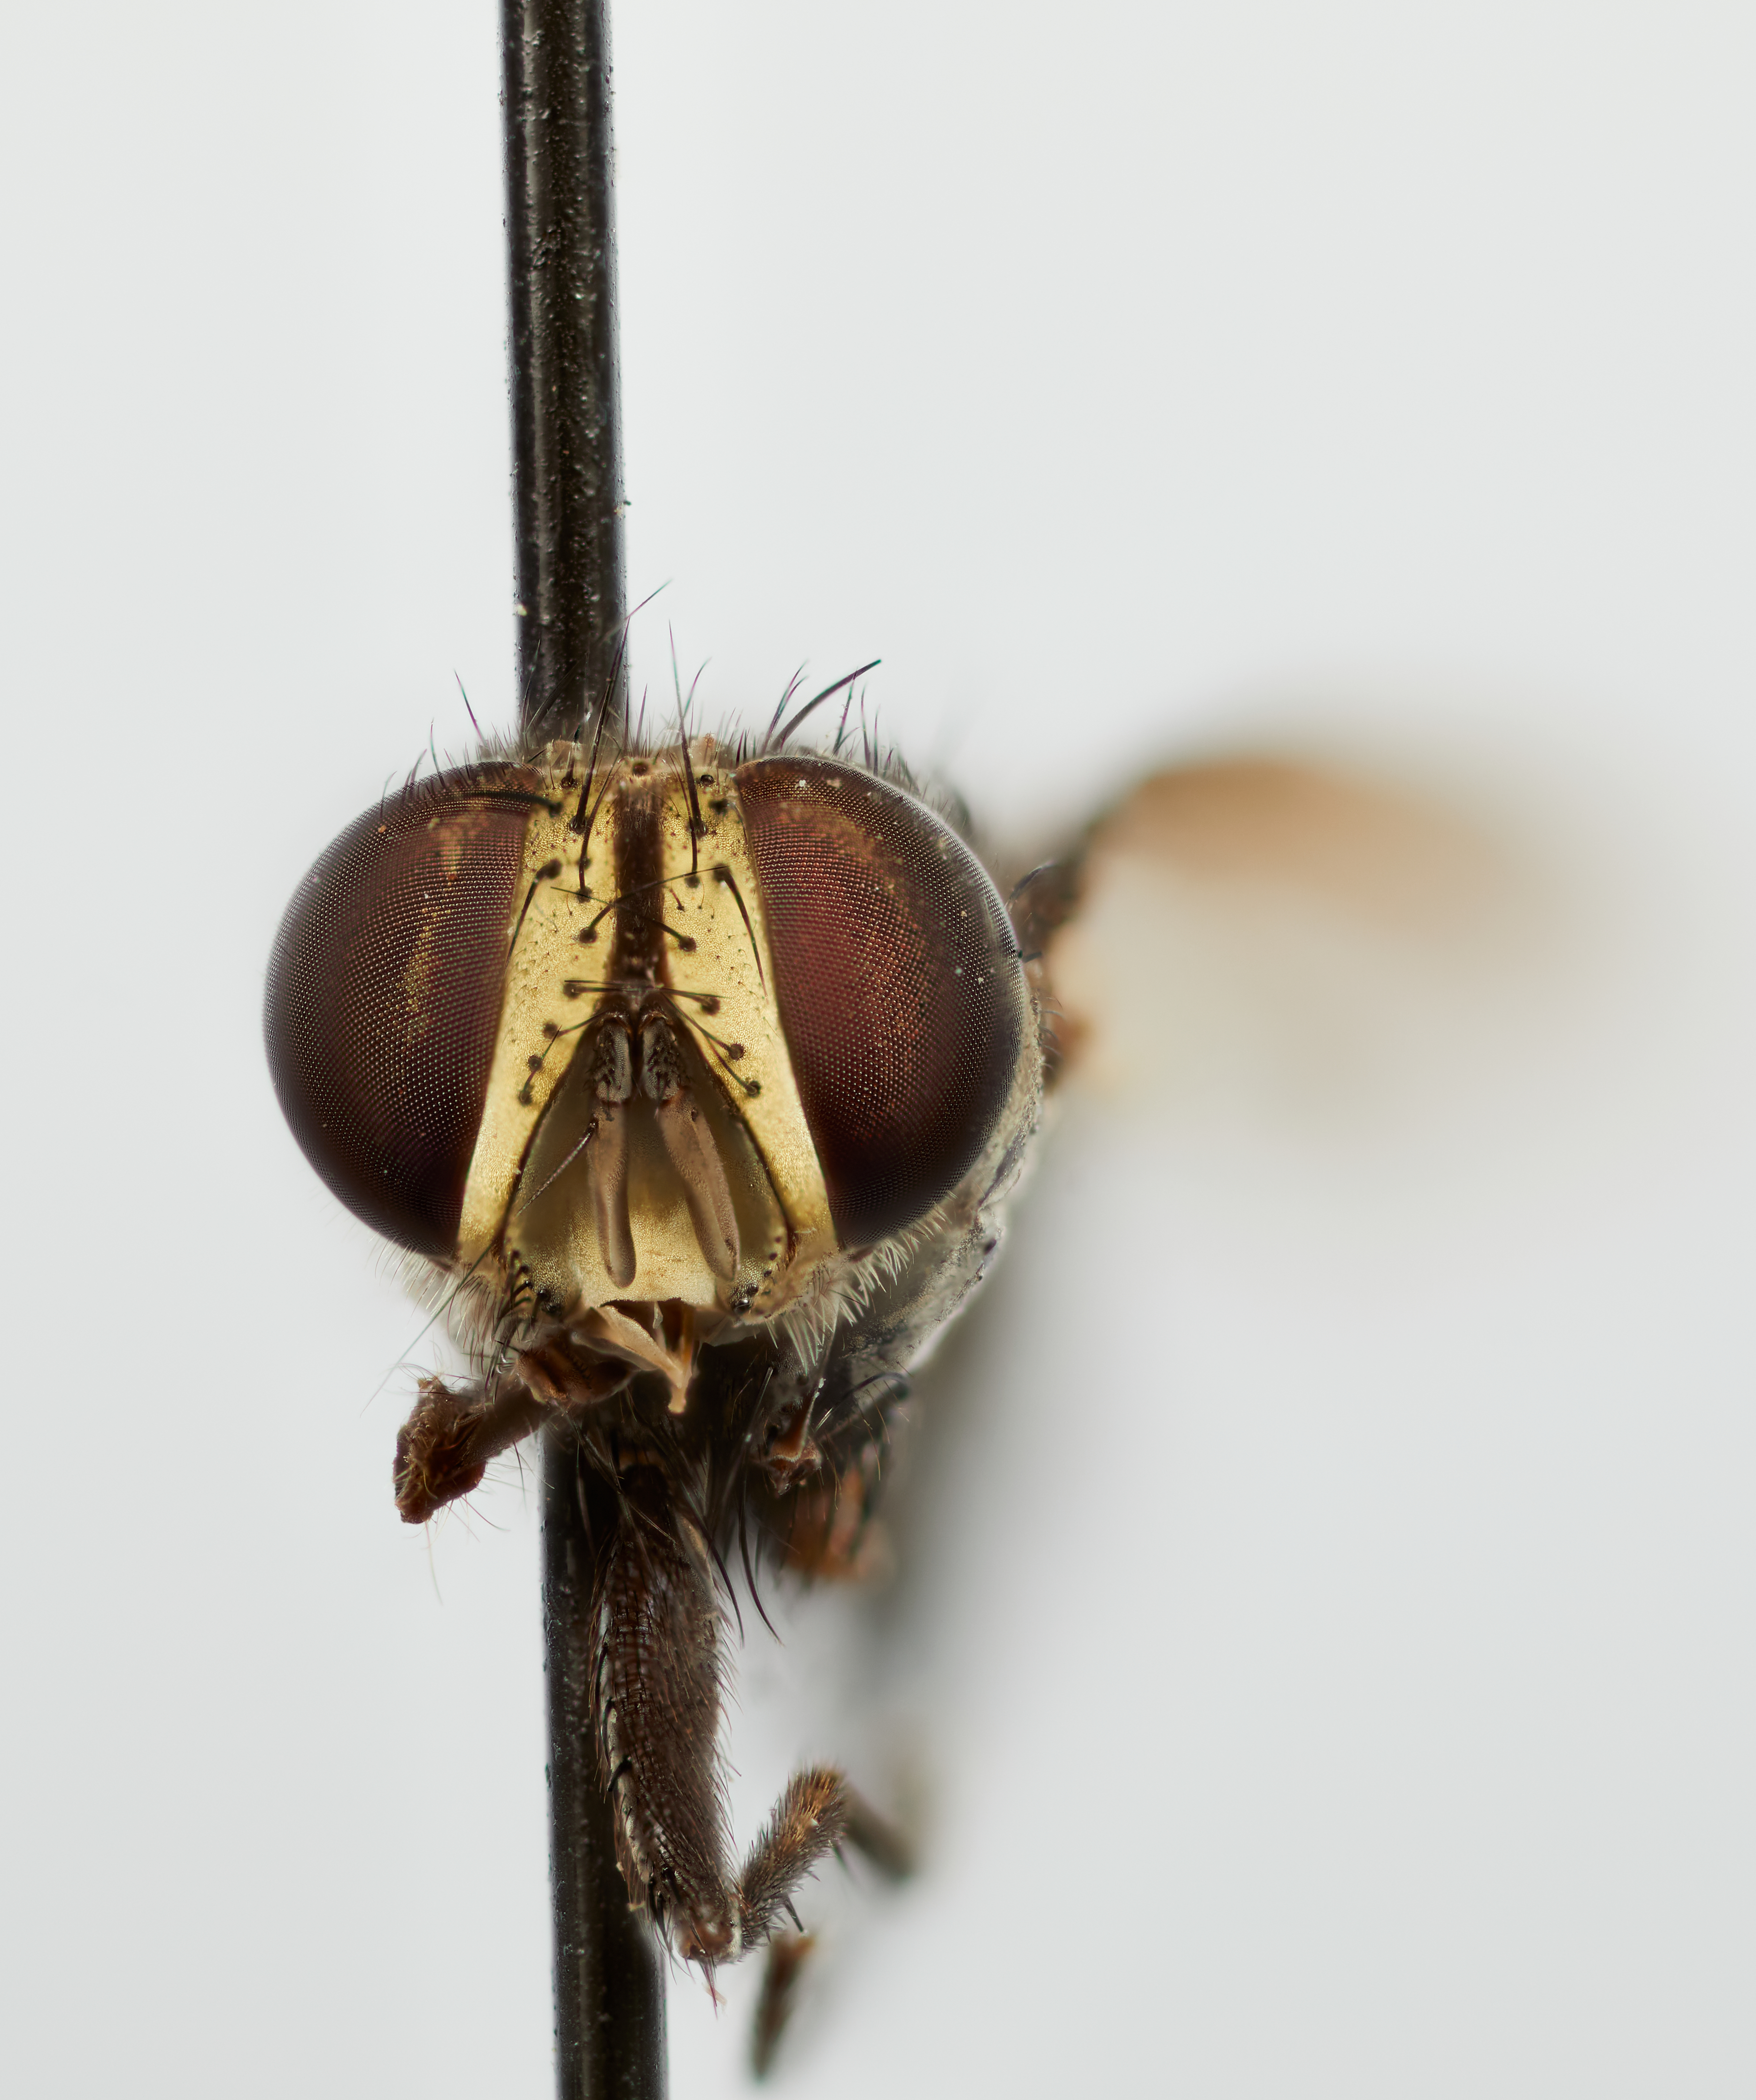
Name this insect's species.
Tachina utilis
